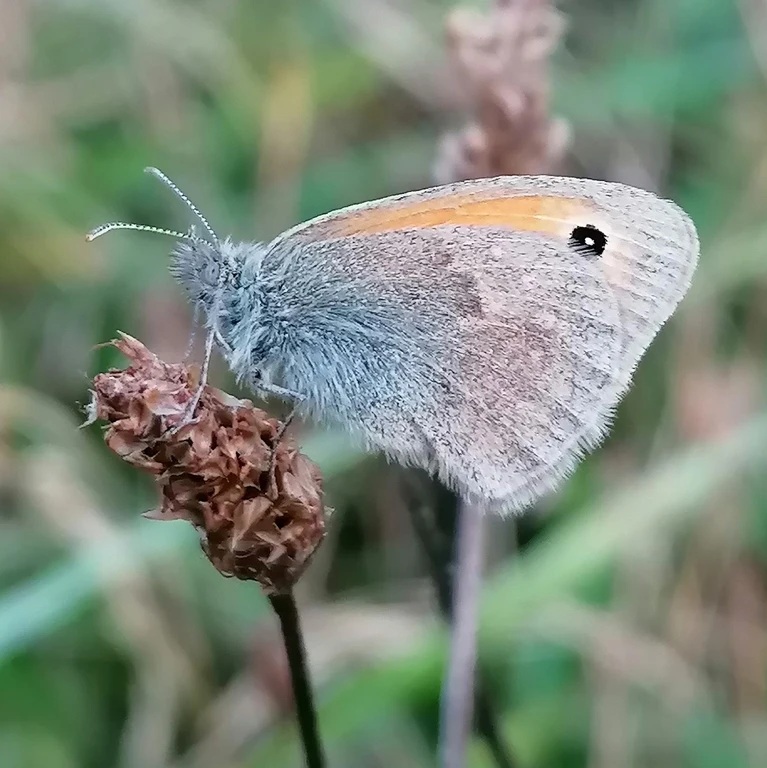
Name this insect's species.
Coenonympha pamphilus
